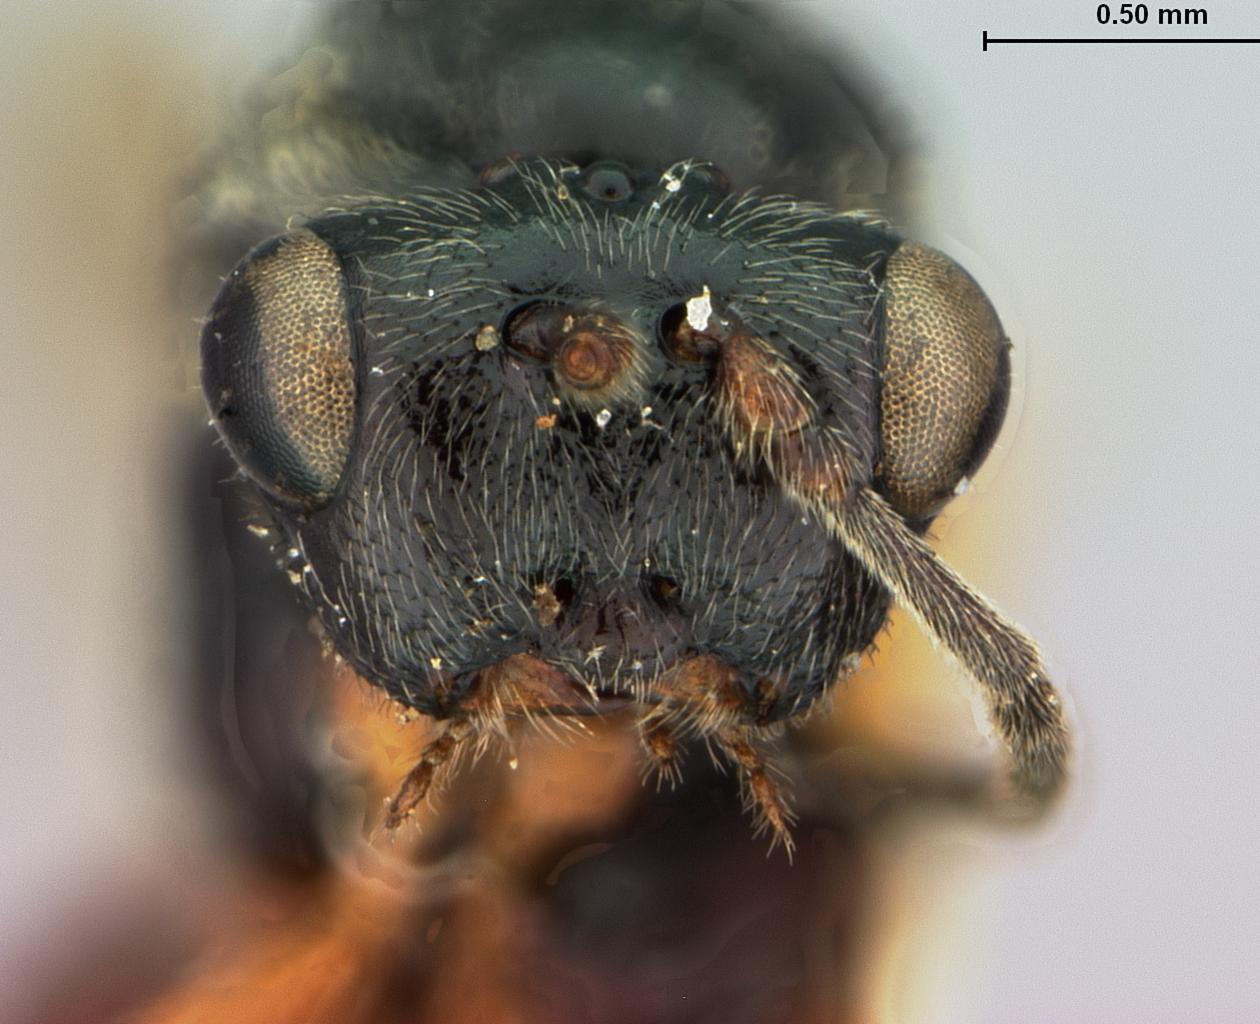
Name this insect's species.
Rhodites polita
